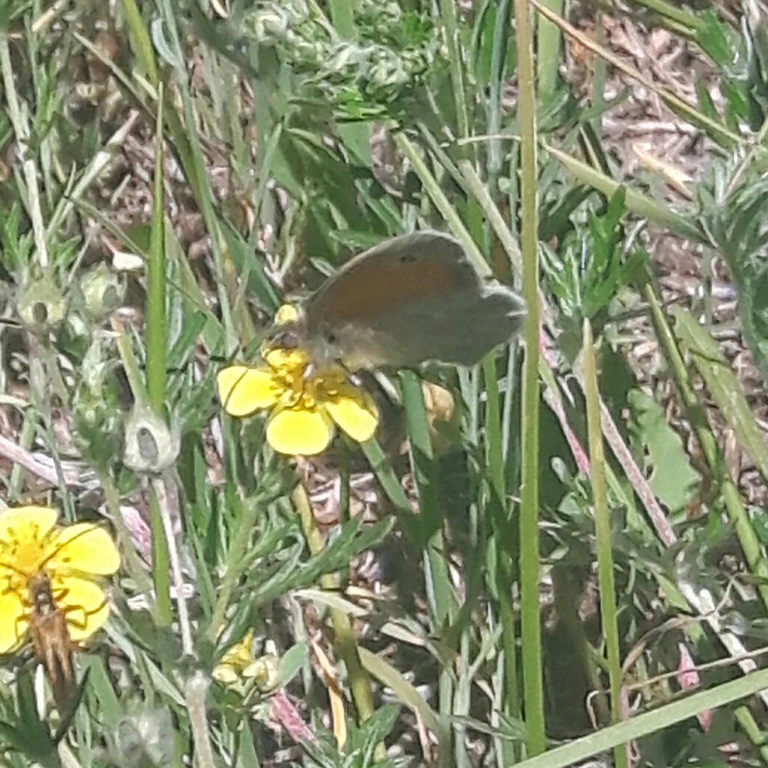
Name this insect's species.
Coenonympha pamphilus
